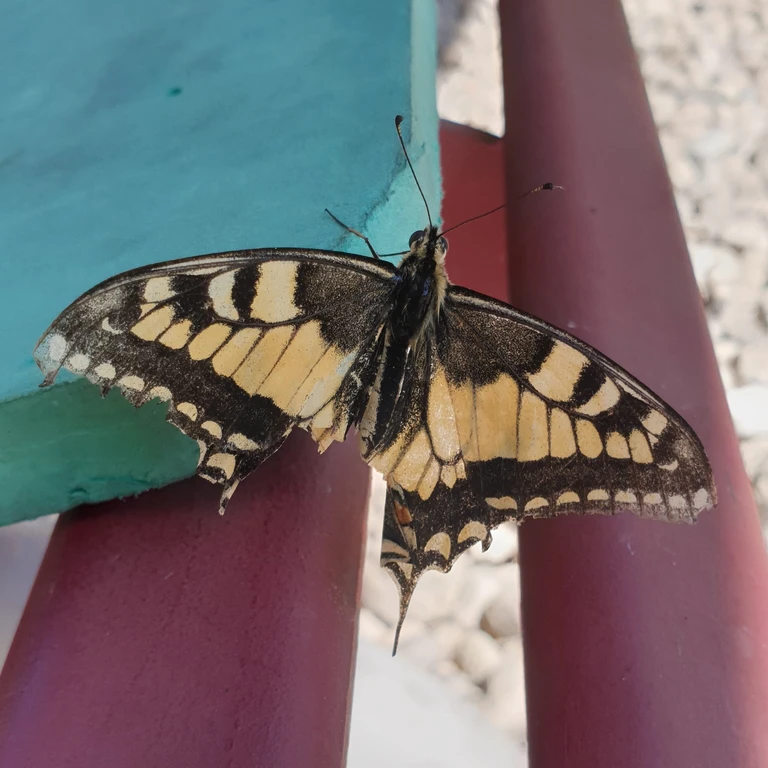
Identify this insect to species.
Papilio machaon
